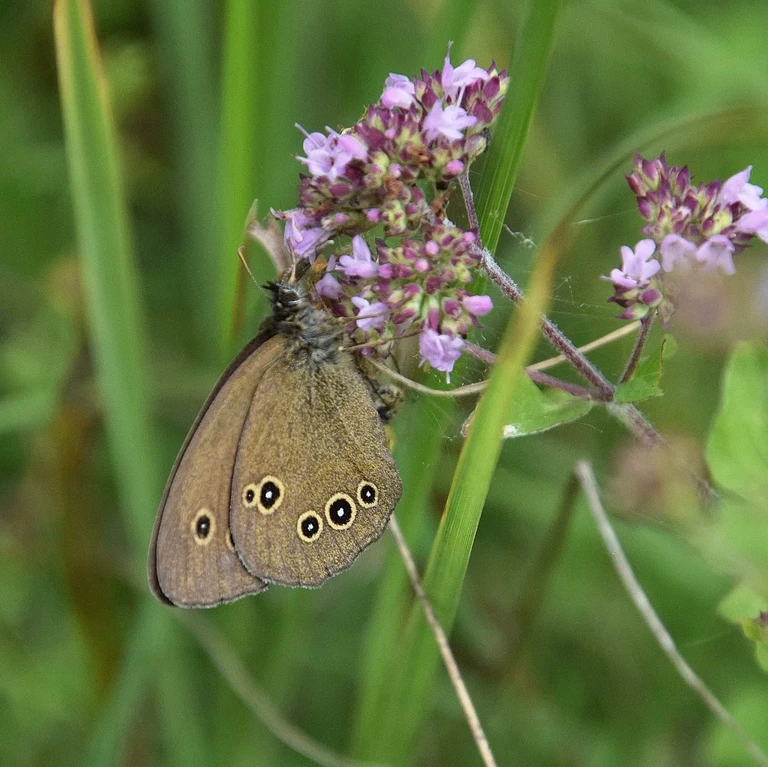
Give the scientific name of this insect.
Aphantopus hyperantus
